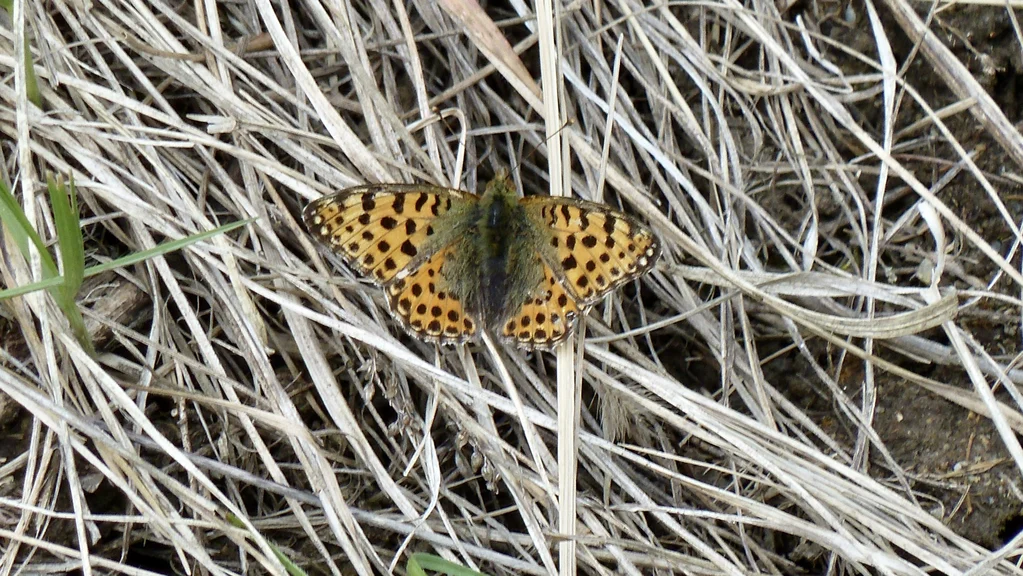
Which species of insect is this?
Issoria lathonia
